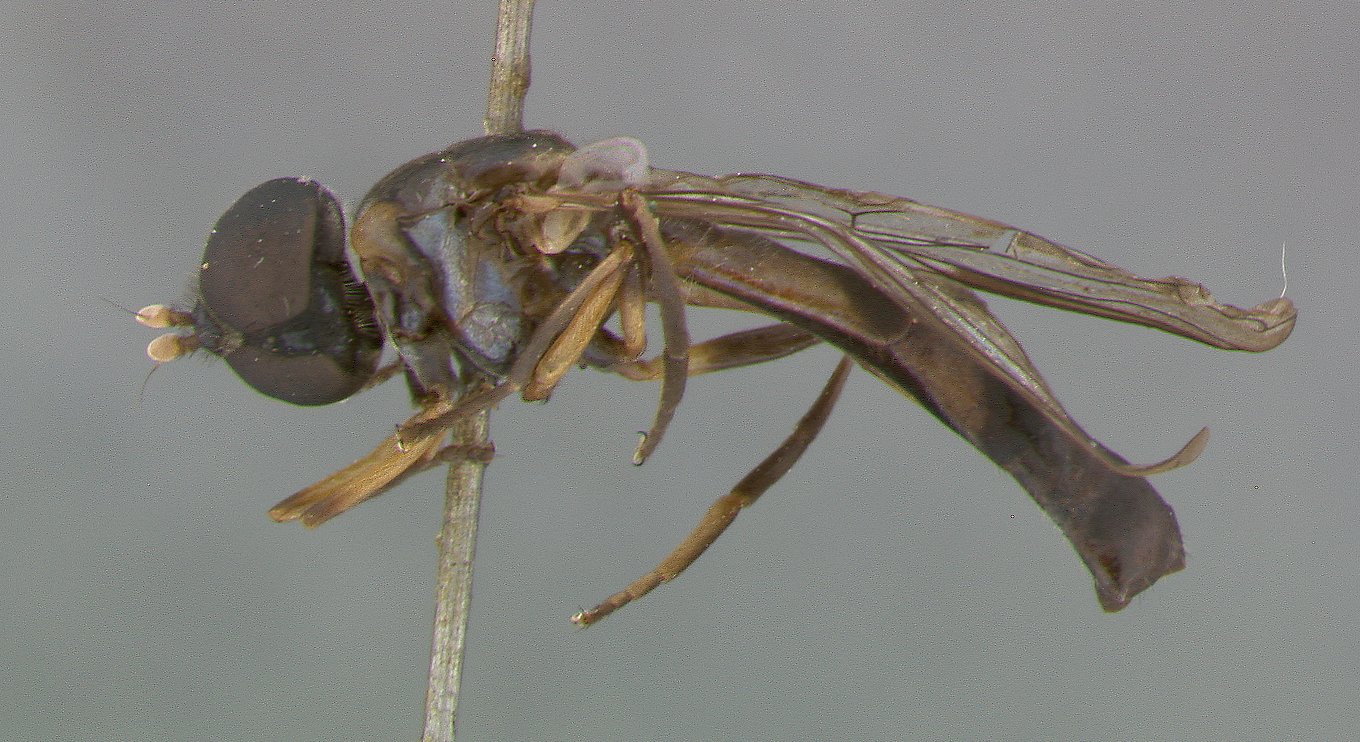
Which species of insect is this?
Doros humeralis
